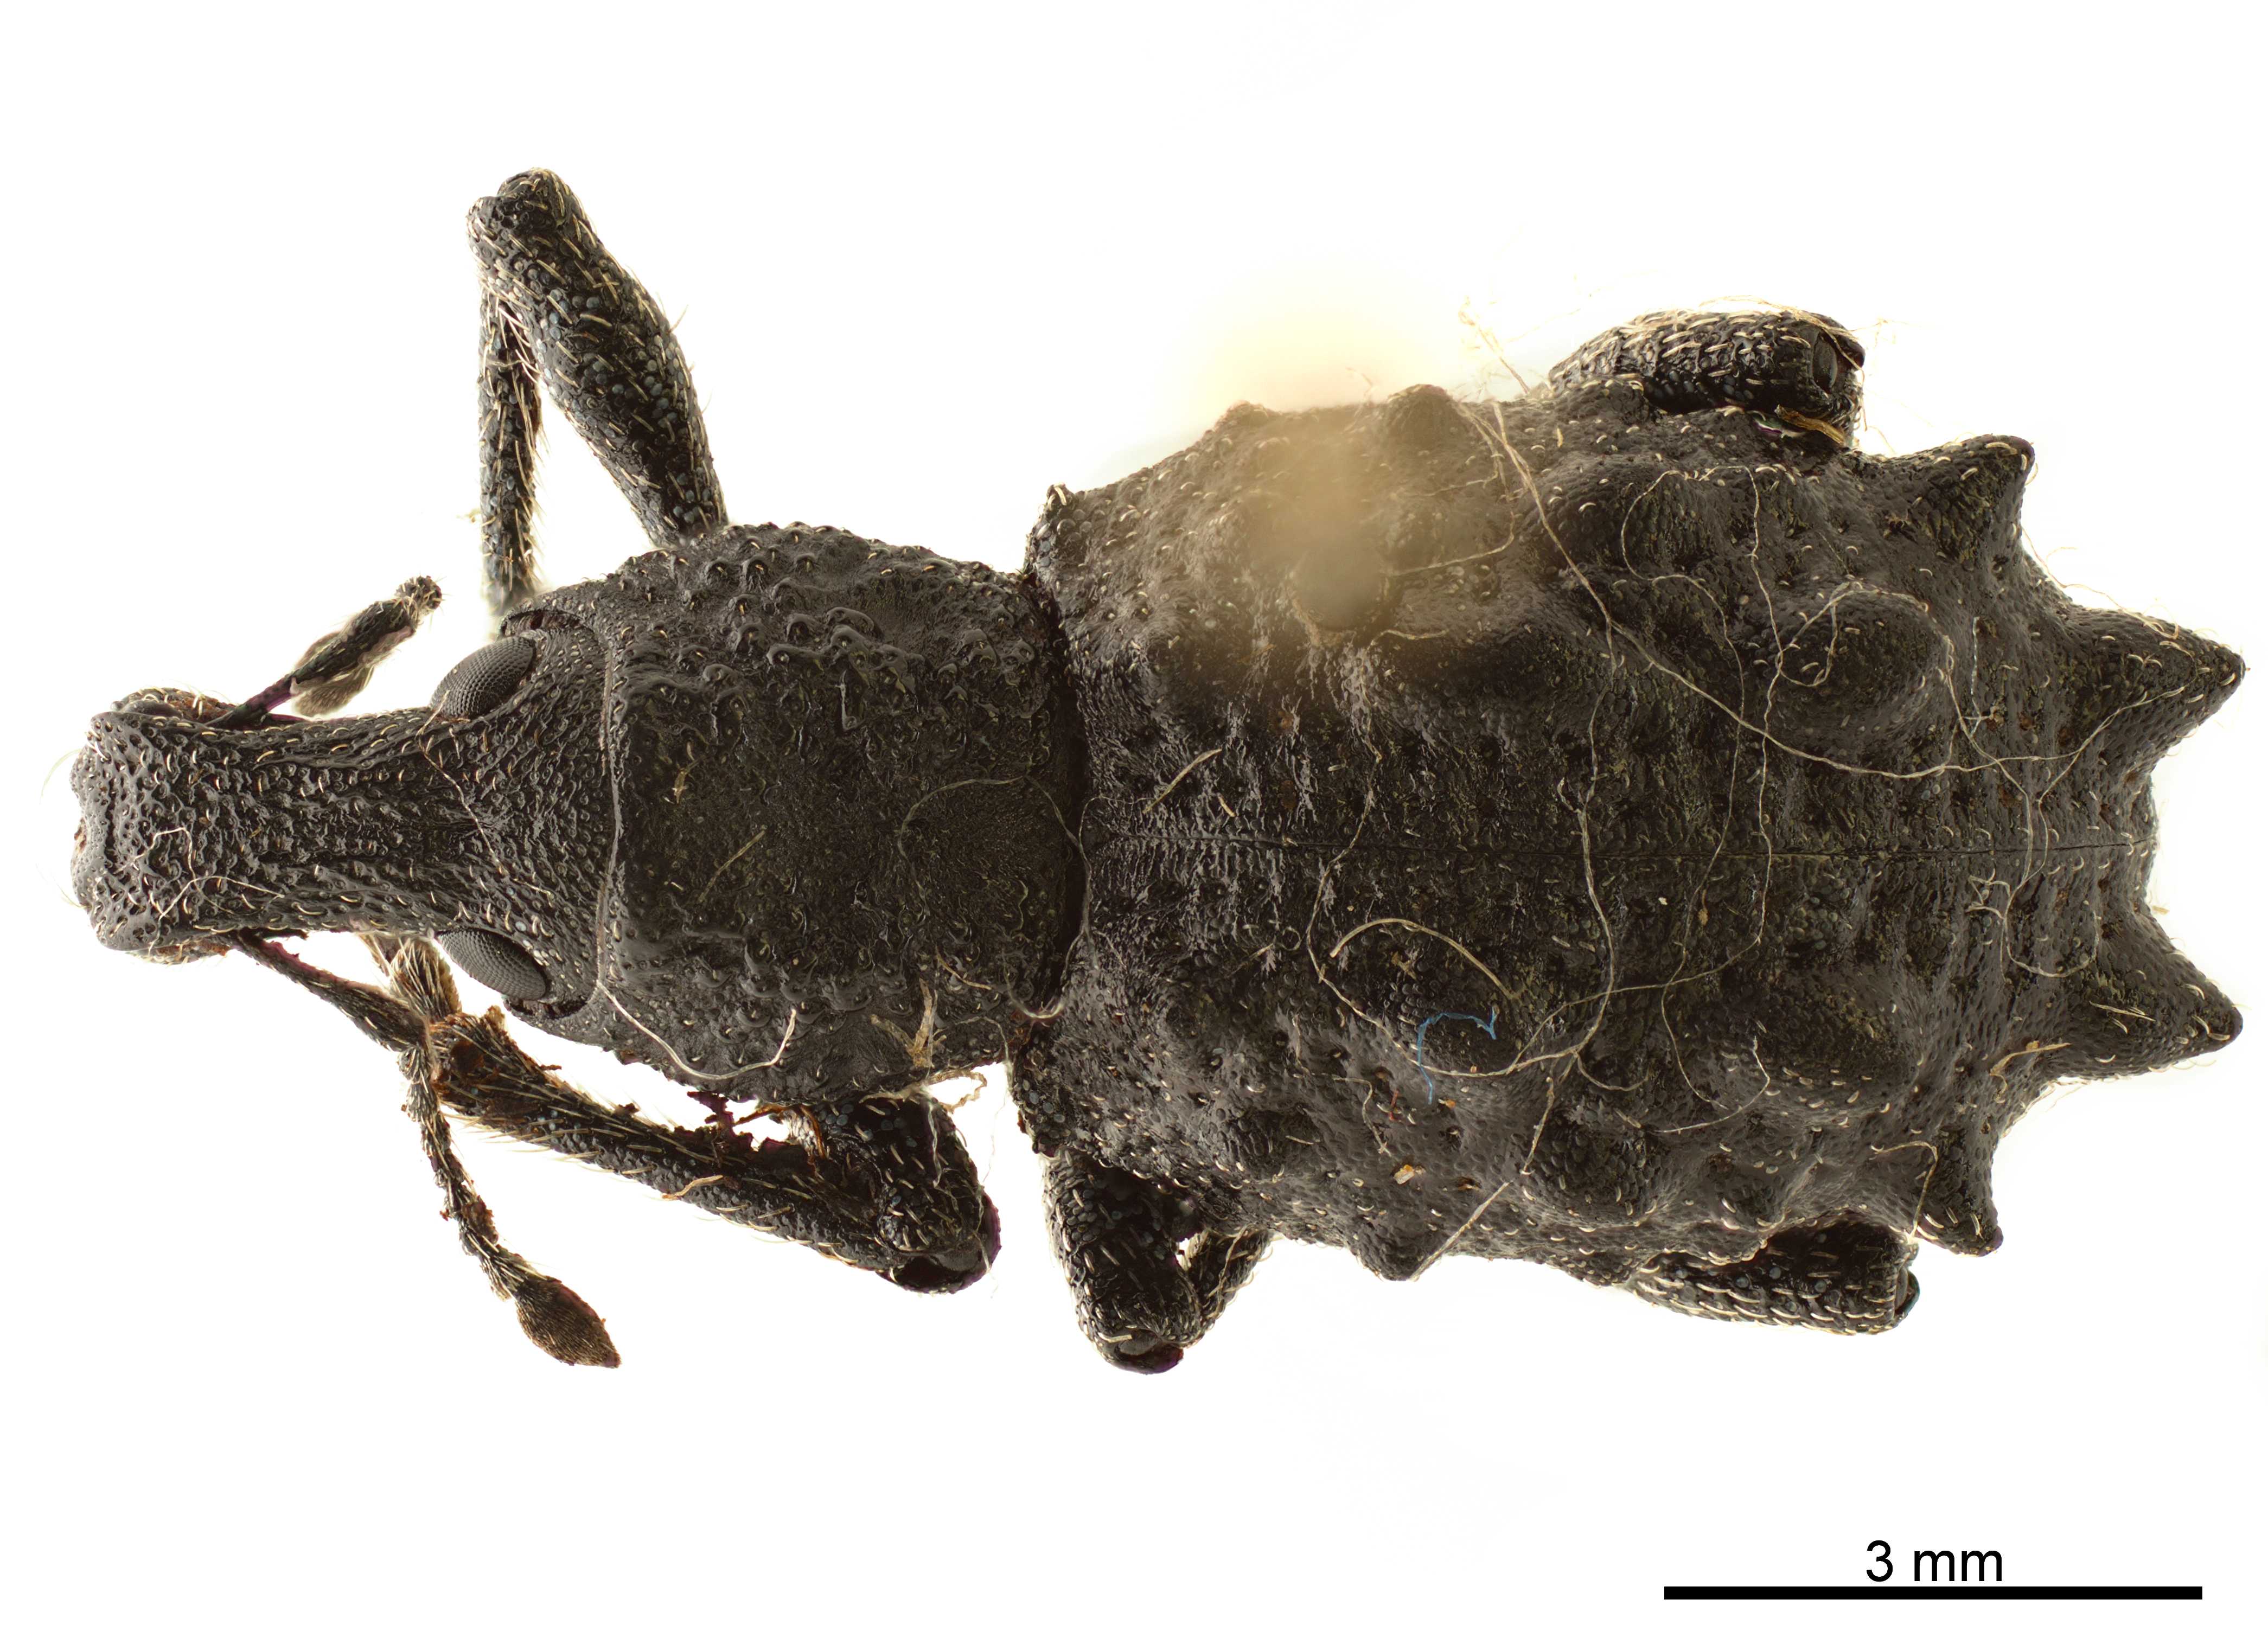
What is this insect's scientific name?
Megalometis spinifer
